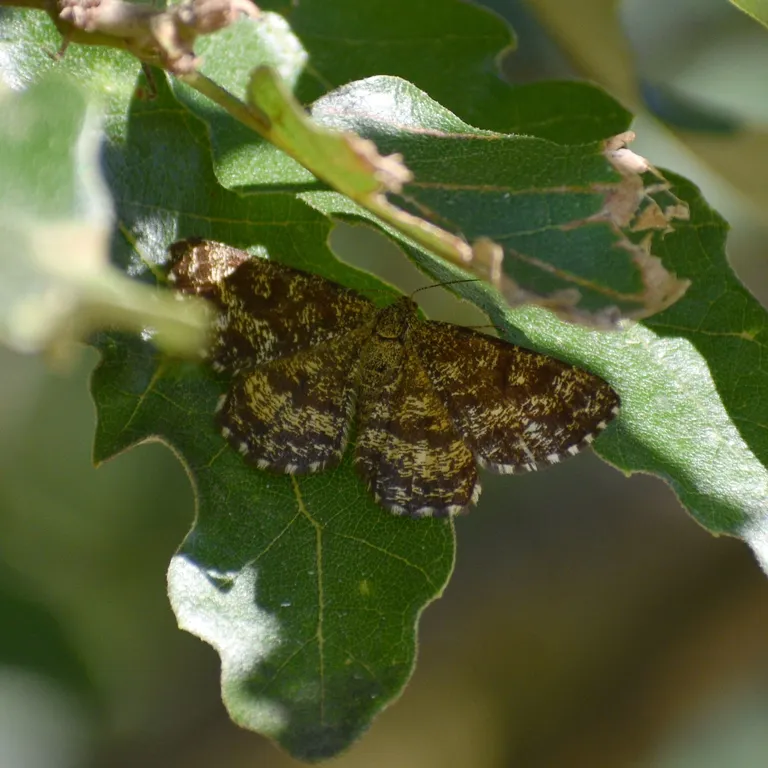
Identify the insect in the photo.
Ematurga atomaria
